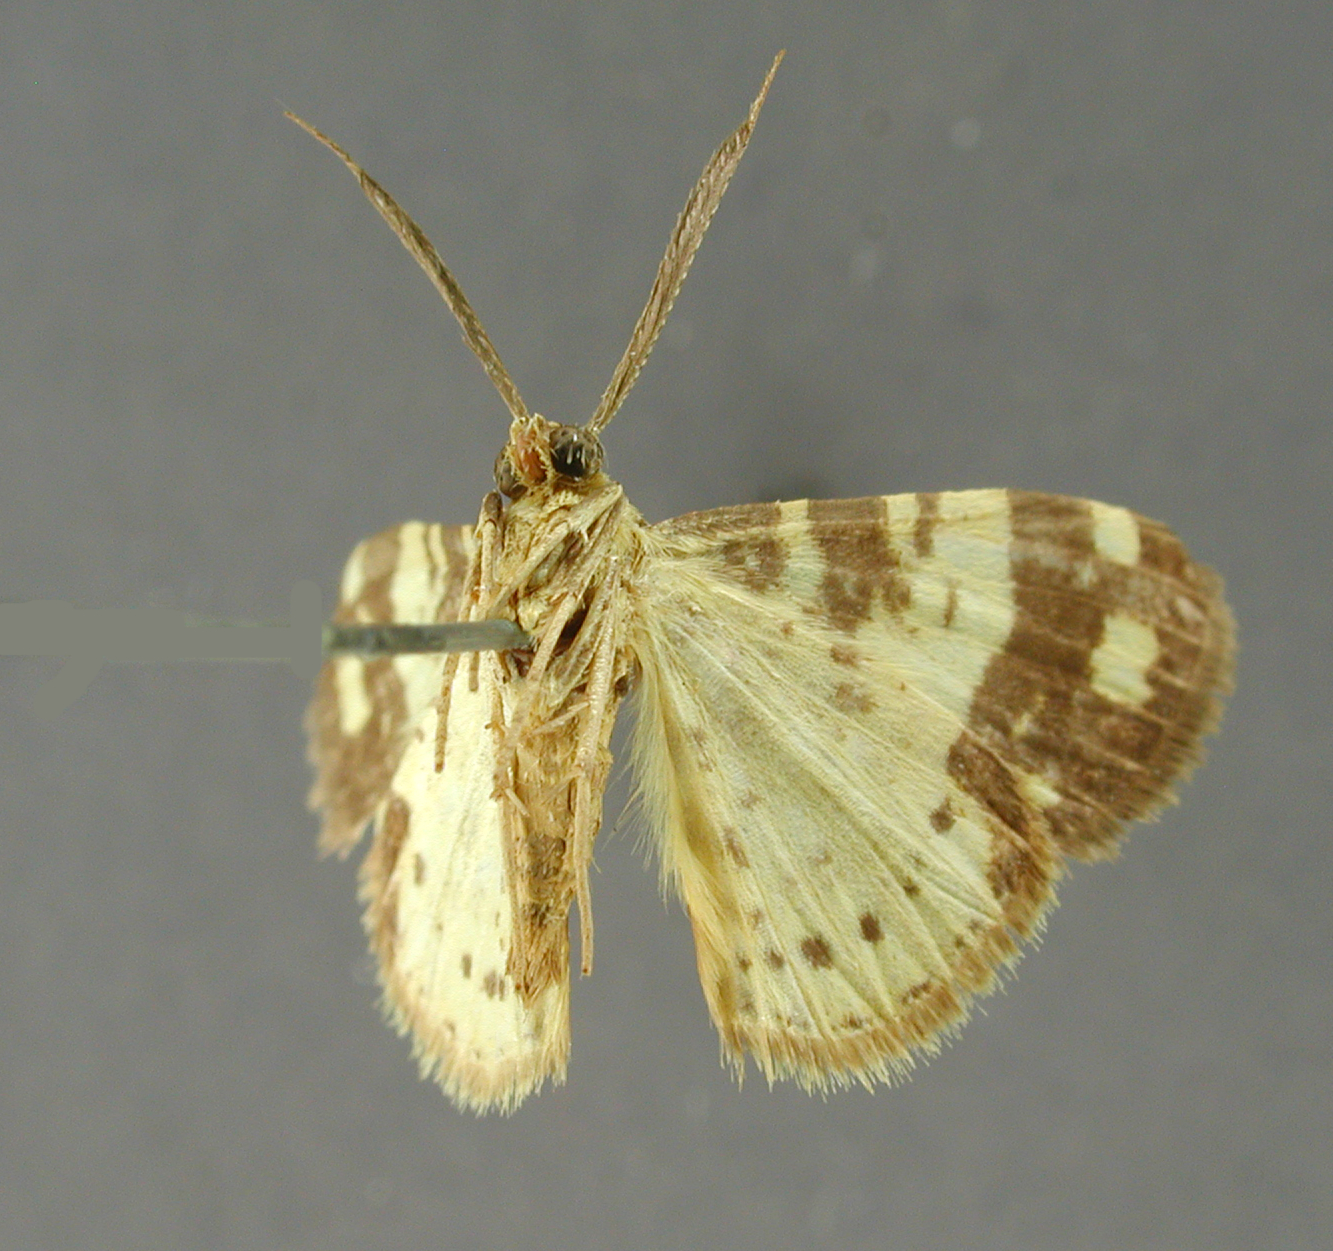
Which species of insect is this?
Fidonia lafayi
